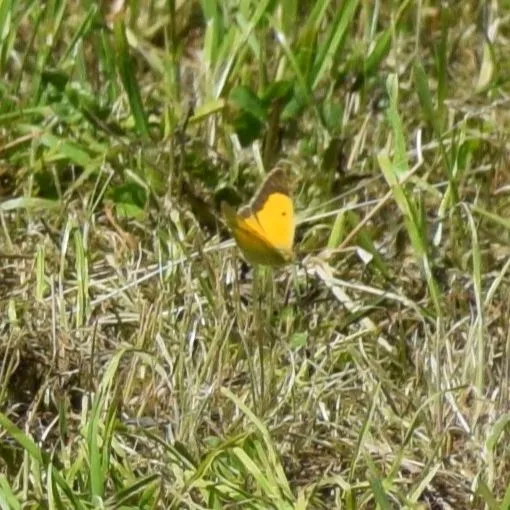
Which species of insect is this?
Colias croceus
